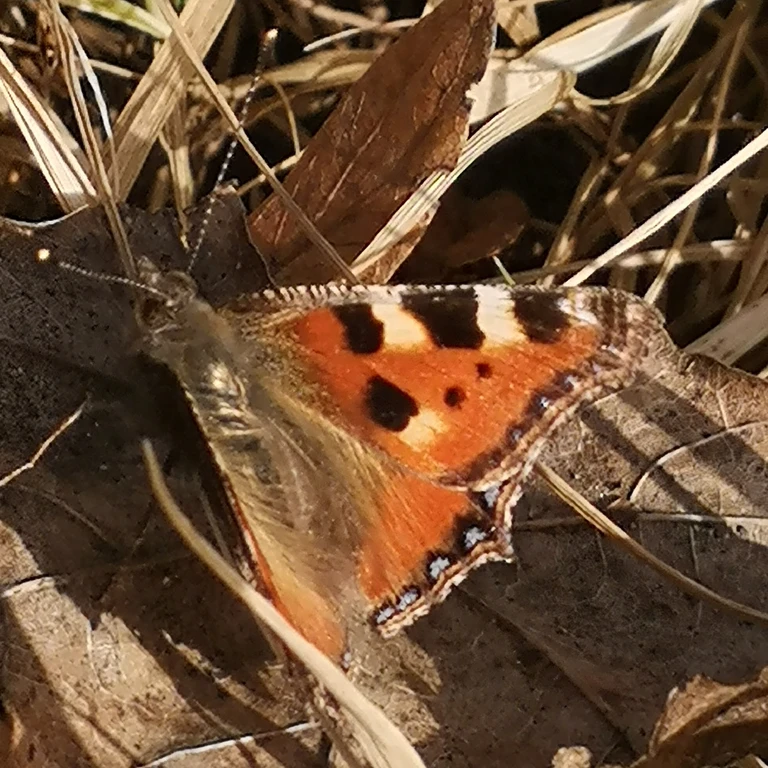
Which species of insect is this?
Aglais urticae
